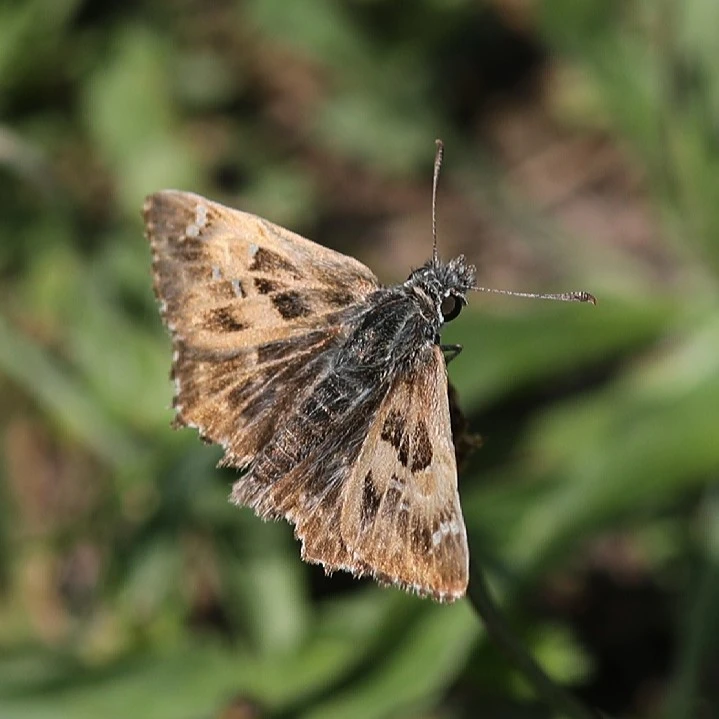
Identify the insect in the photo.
Carcharodus alceae
